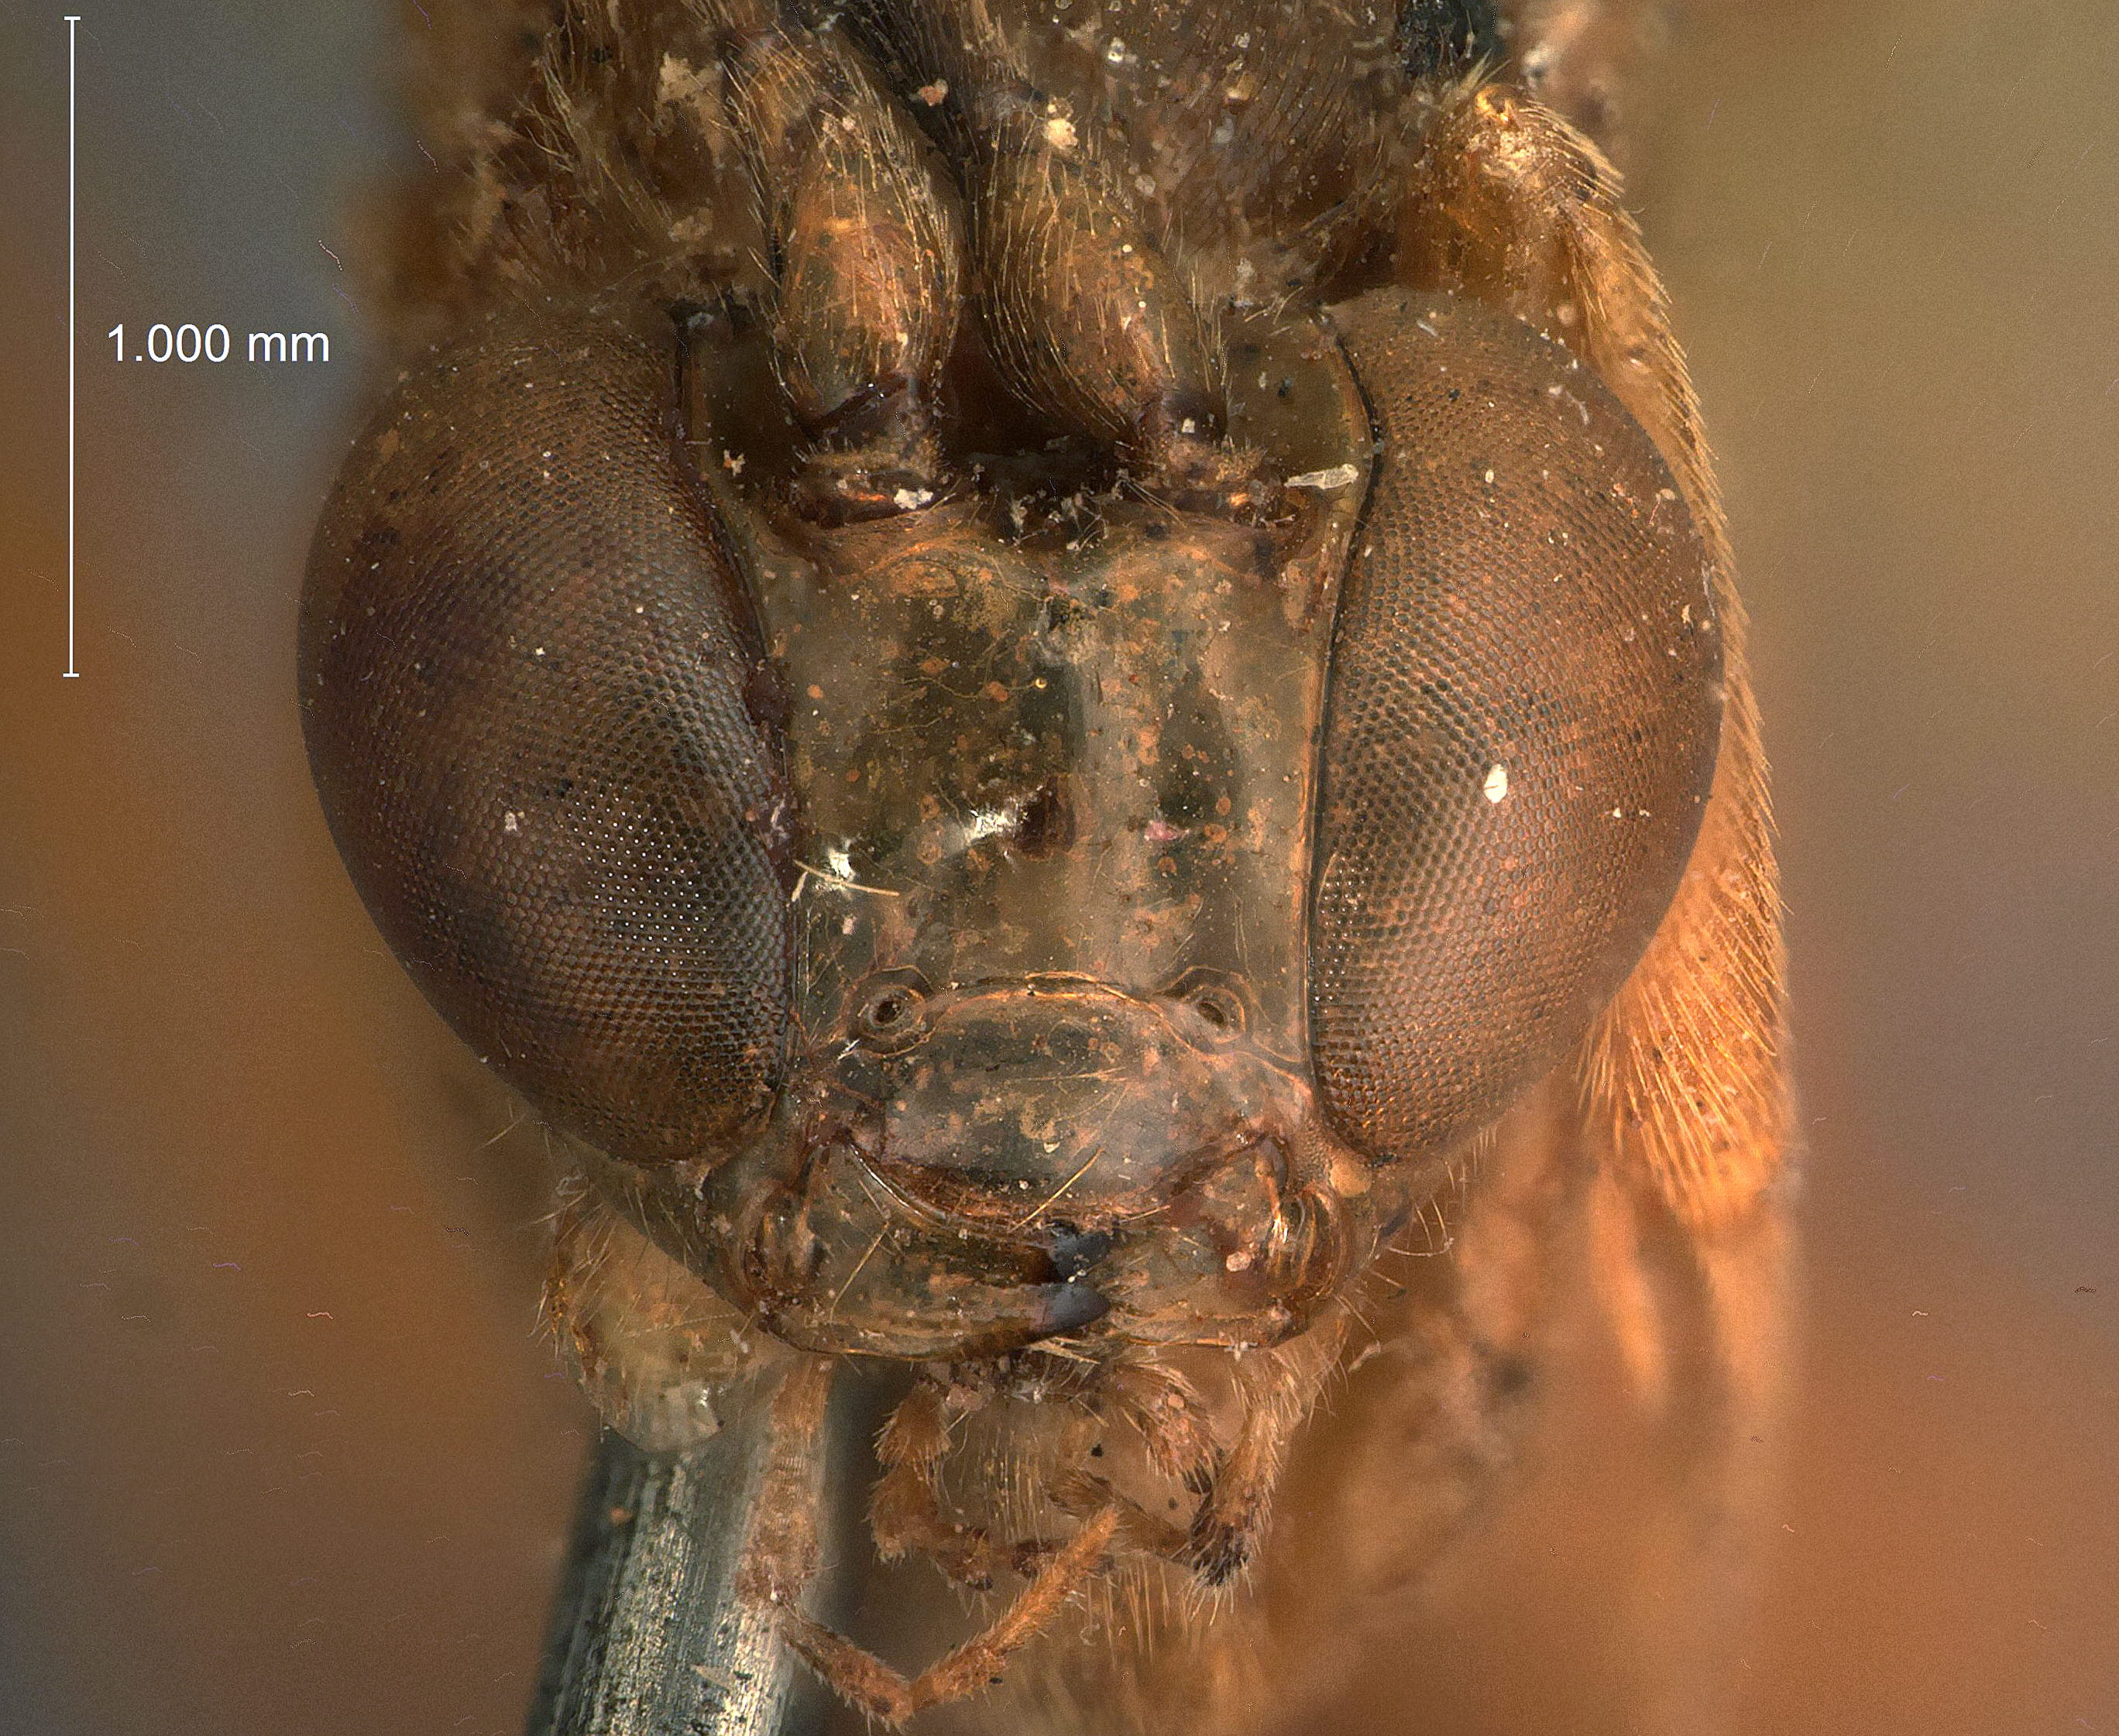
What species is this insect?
Epimecoideus apicalis
